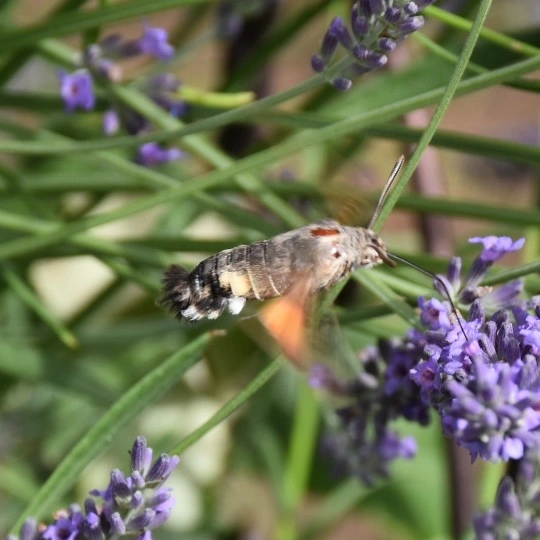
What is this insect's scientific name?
Macroglossum stellatarum
